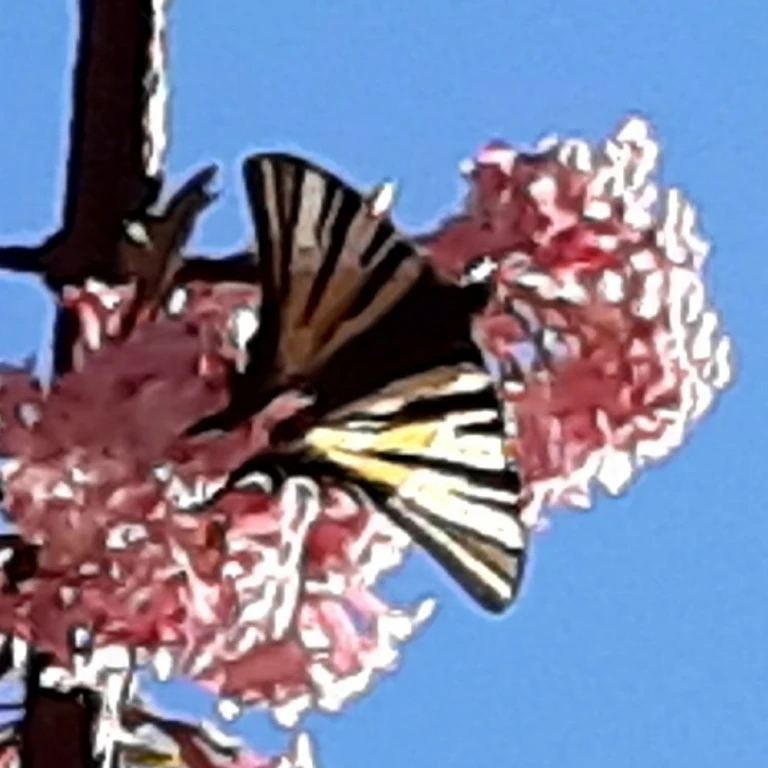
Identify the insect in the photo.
Iphiclides podalirius
